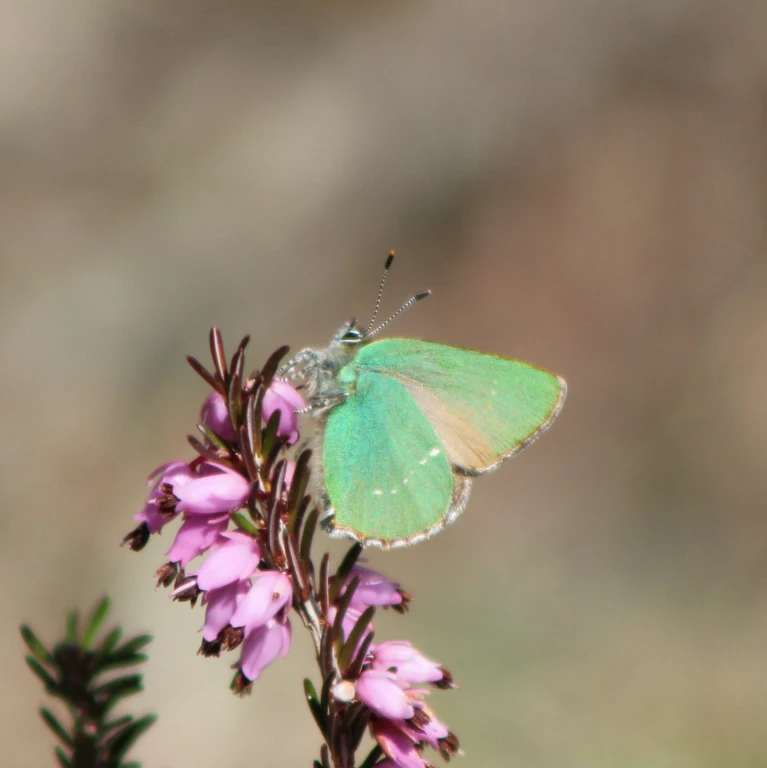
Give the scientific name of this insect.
Callophrys rubi
